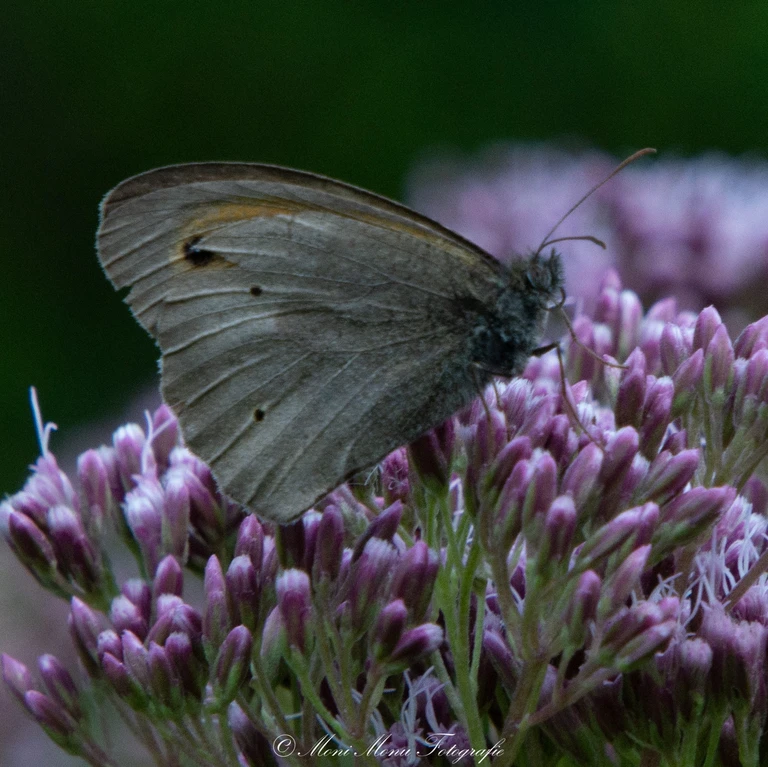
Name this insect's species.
Maniola jurtina
